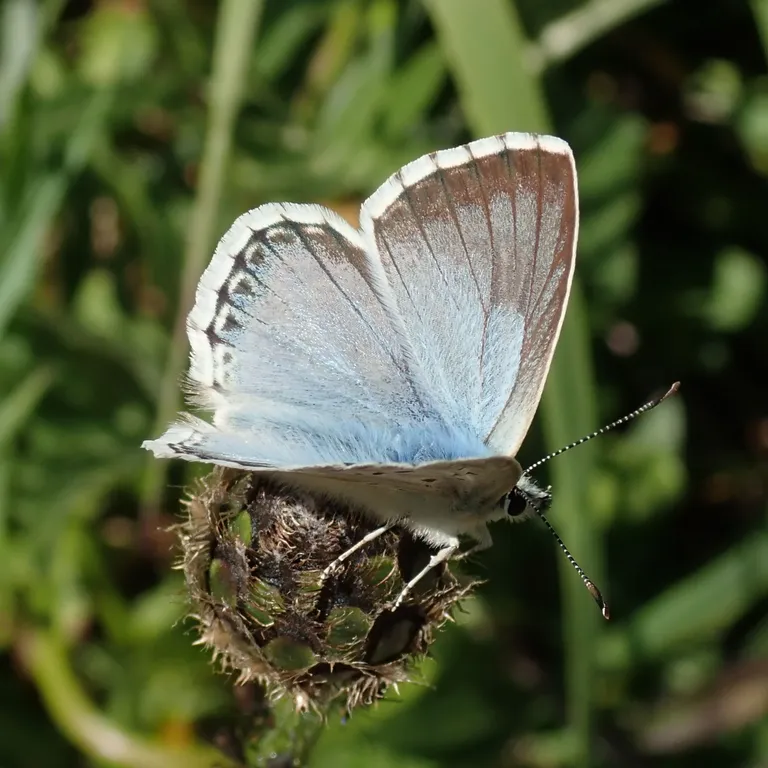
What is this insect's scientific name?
Lysandra coridon
